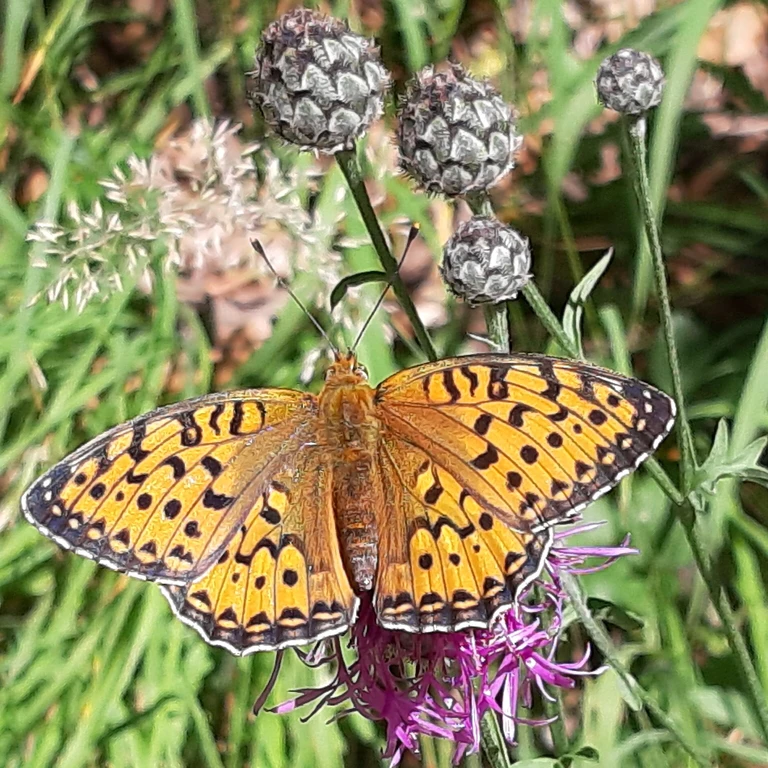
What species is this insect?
Speyeria aglaja
